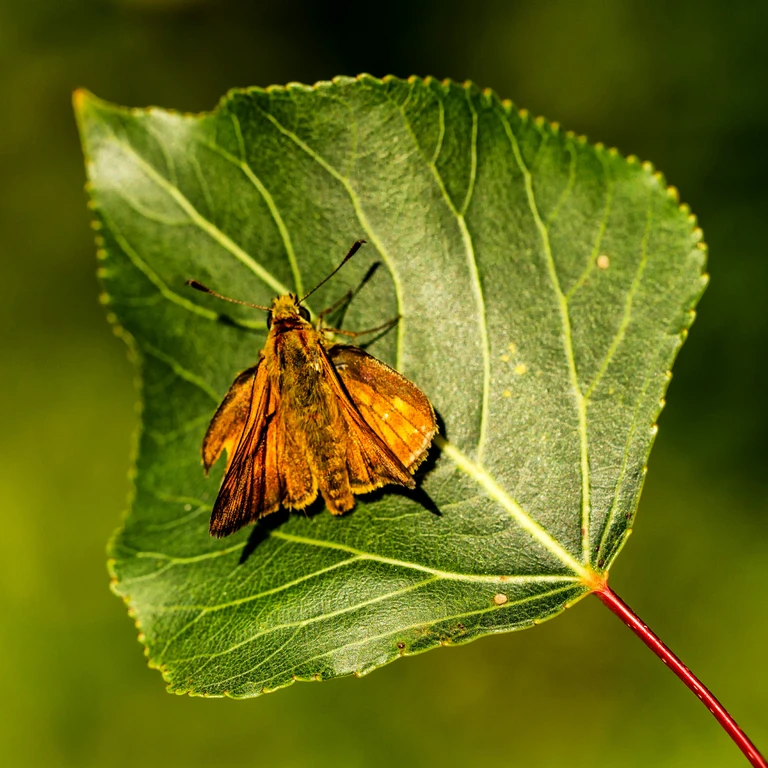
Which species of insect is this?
Ochlodes sylvanus (also Ochlodes venata)
